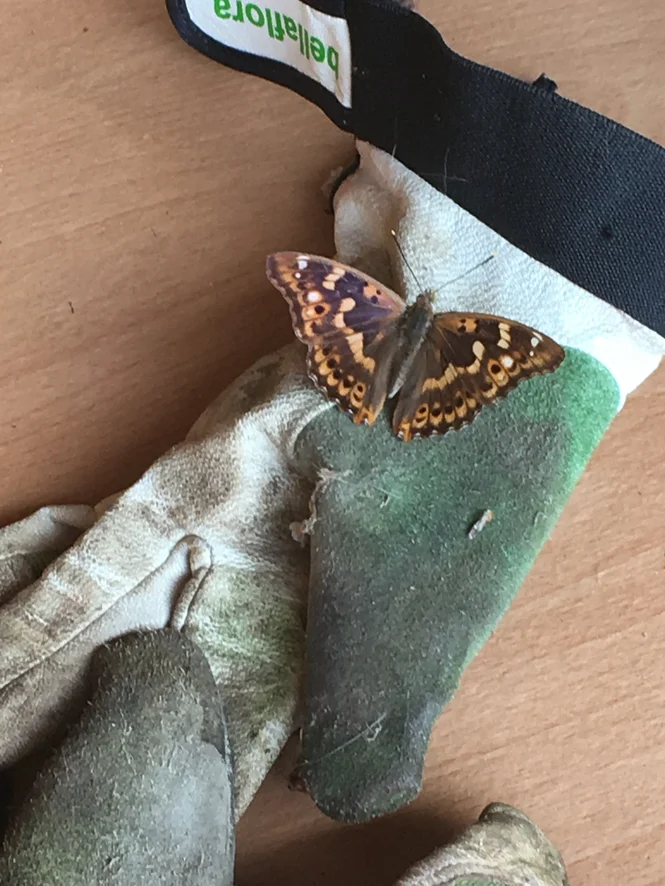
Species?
Apatura ilia
